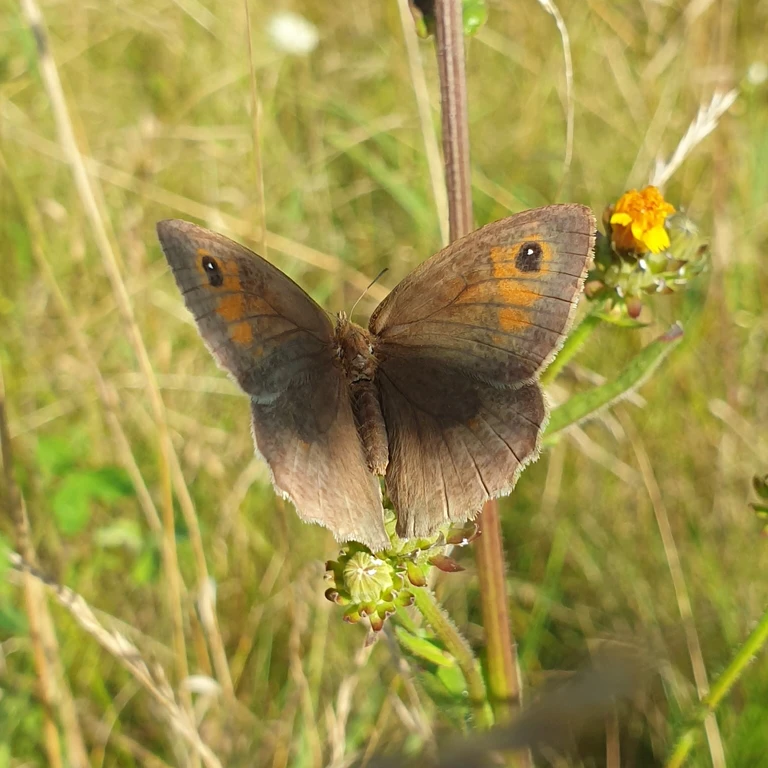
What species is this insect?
Maniola jurtina
